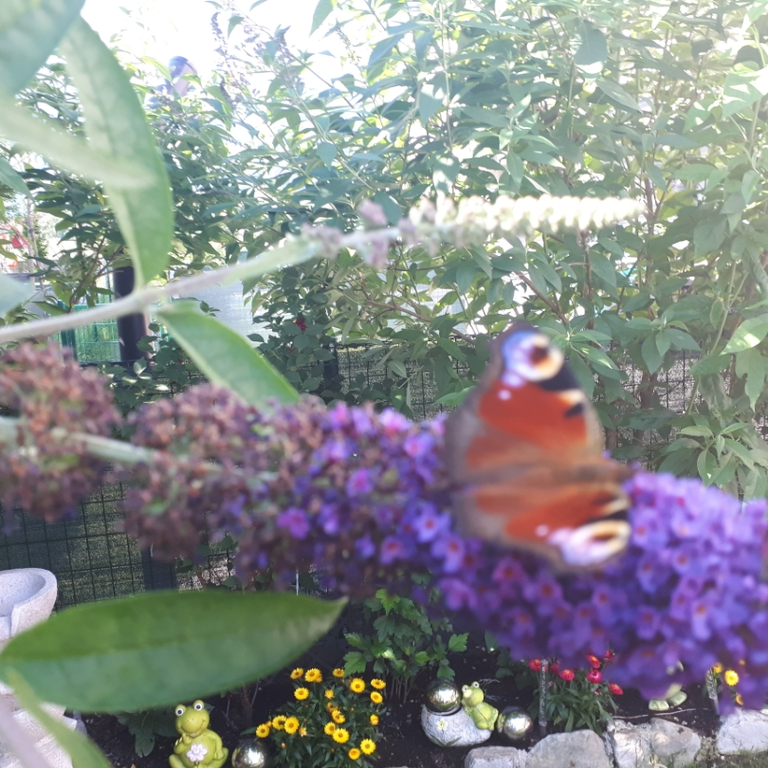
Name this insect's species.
Aglais io
